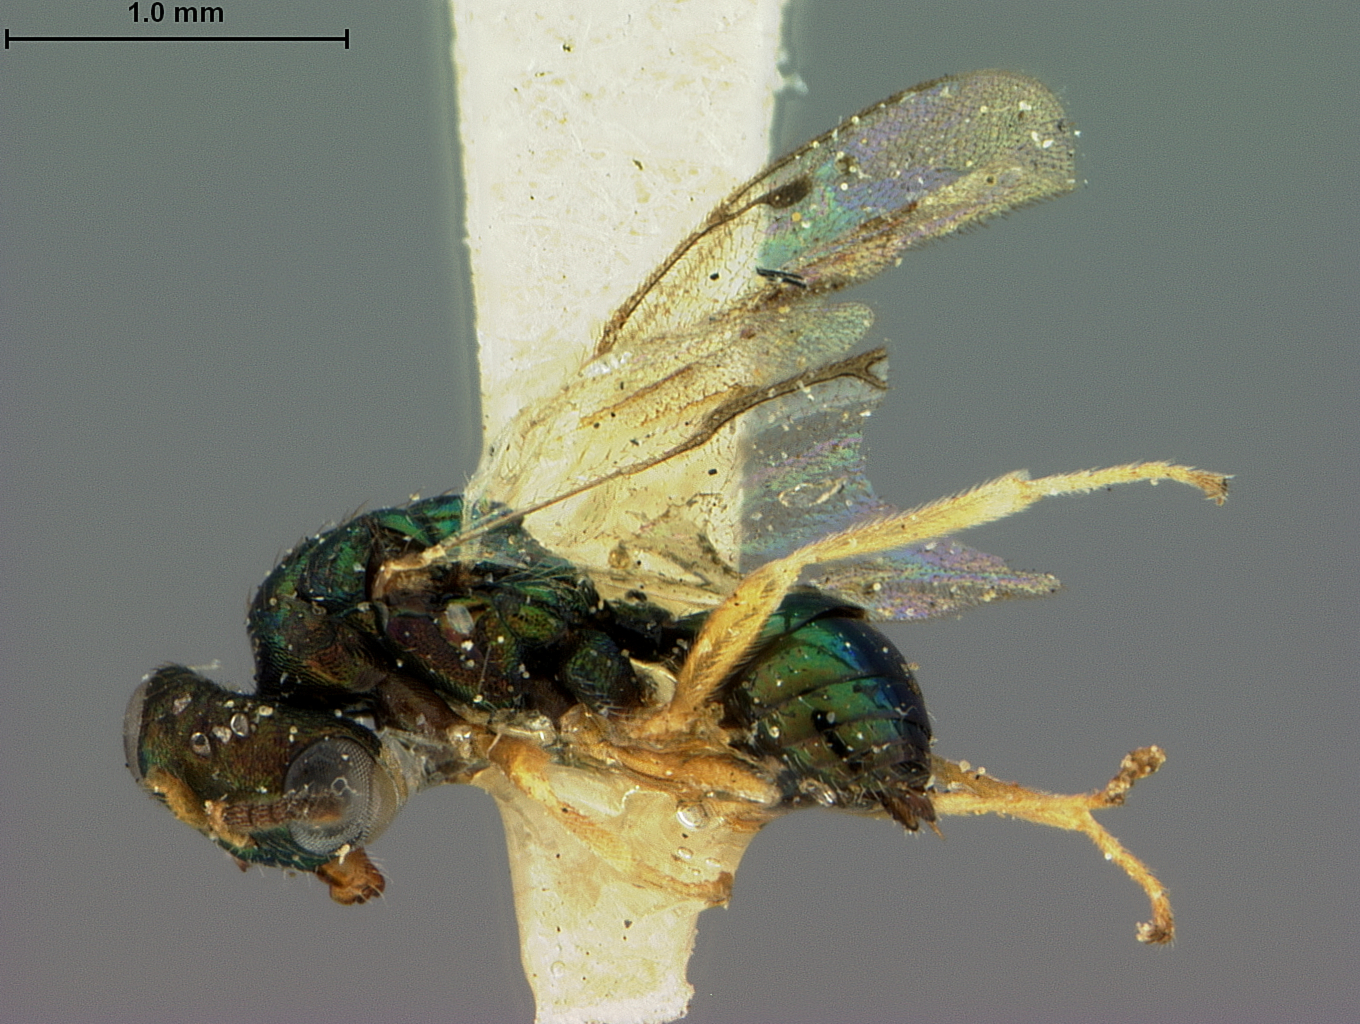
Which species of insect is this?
Stictomischus auratus
